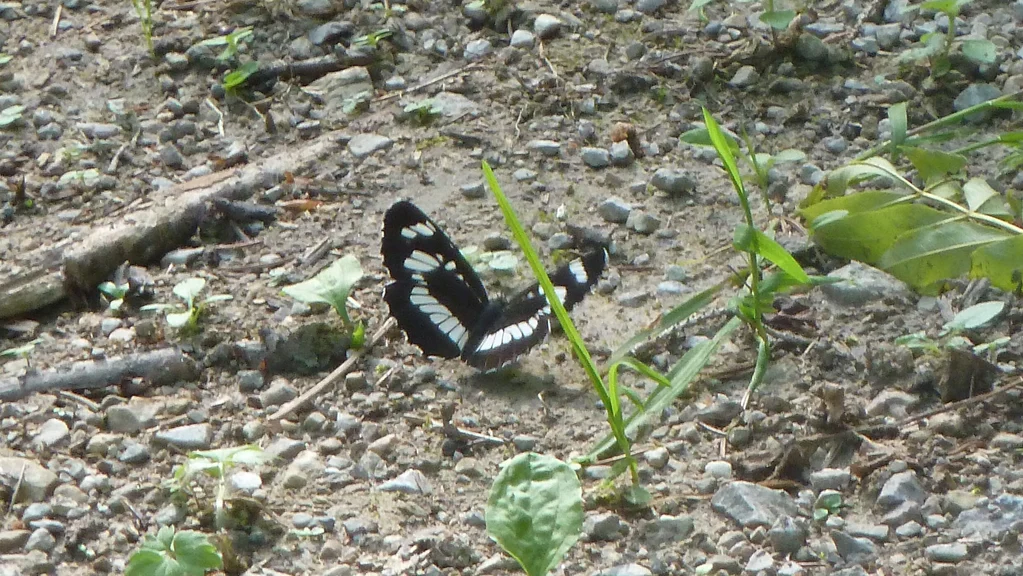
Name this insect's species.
Neptis rivularis
